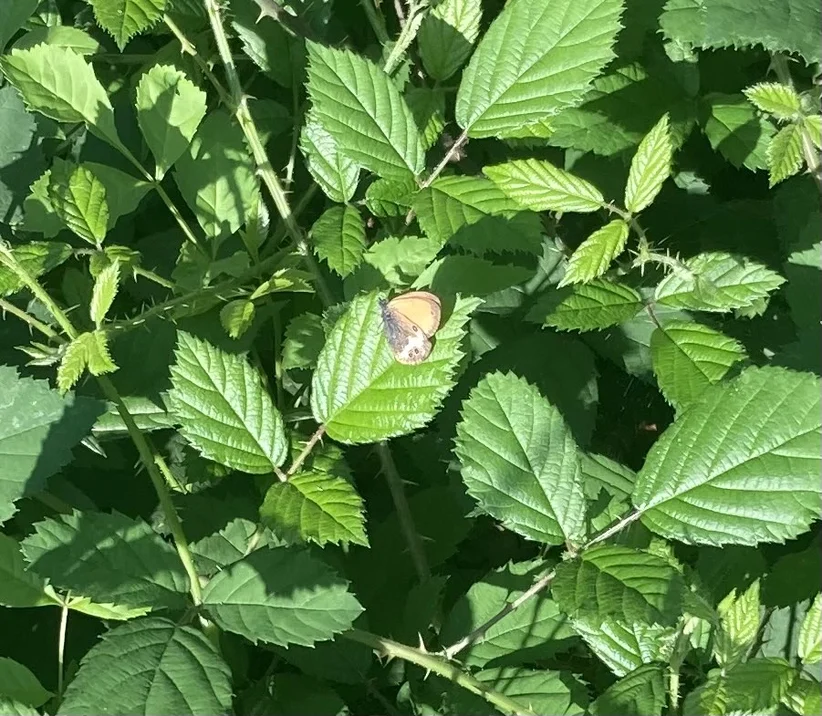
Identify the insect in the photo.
Coenonympha arcania
